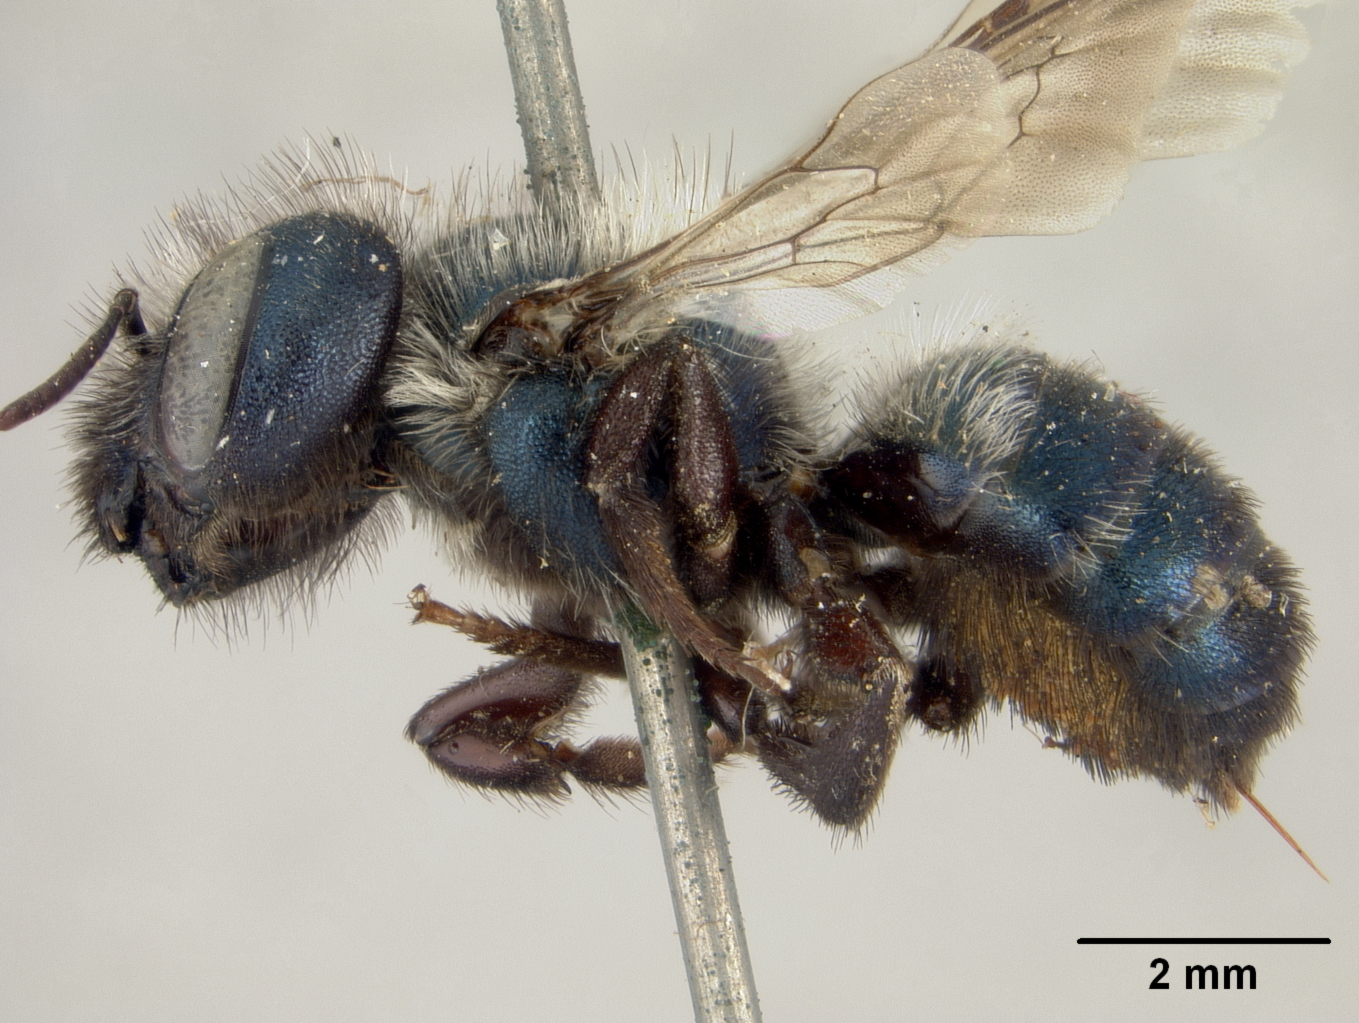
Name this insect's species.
Osmia sculleni
